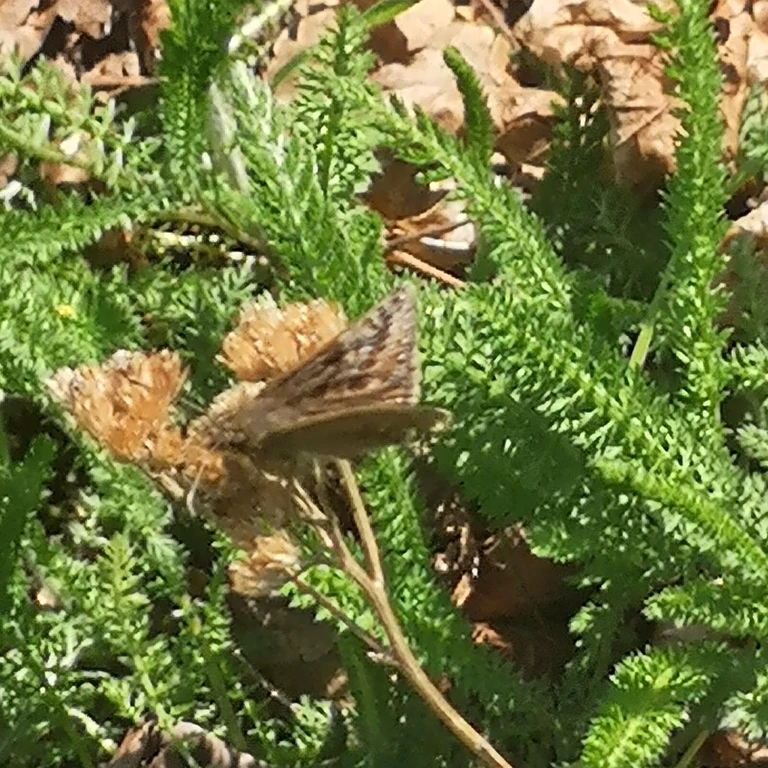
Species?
Erynnis tages
